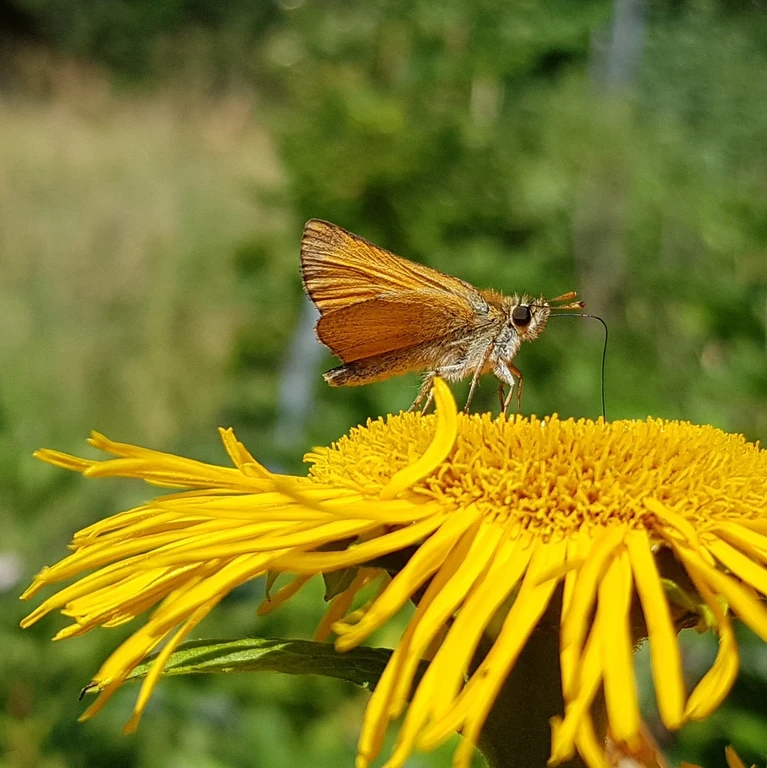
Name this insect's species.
Thymelicus sylvestris
